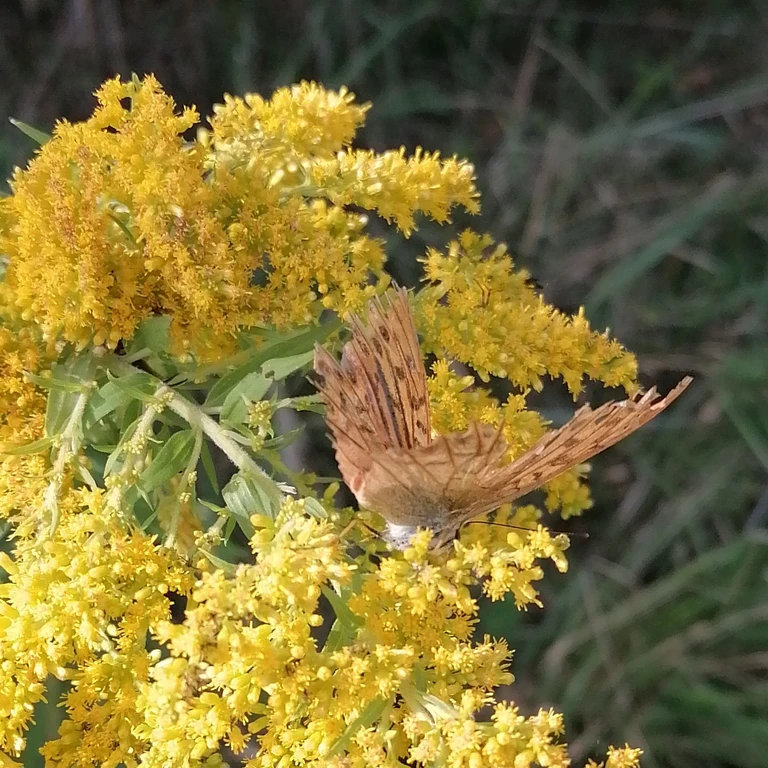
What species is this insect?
Argynnis paphia
